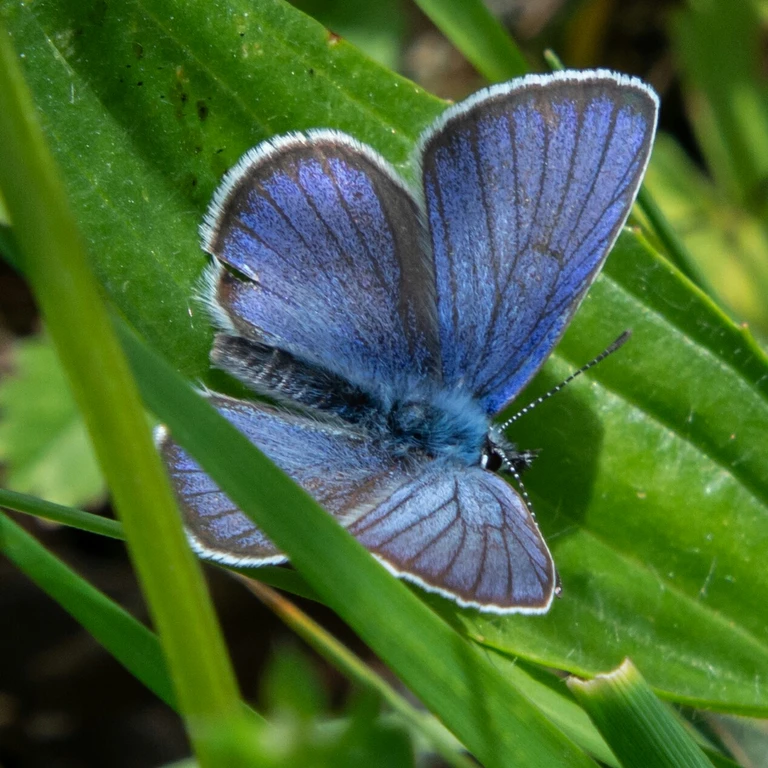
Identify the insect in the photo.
Cyaniris semiargus
